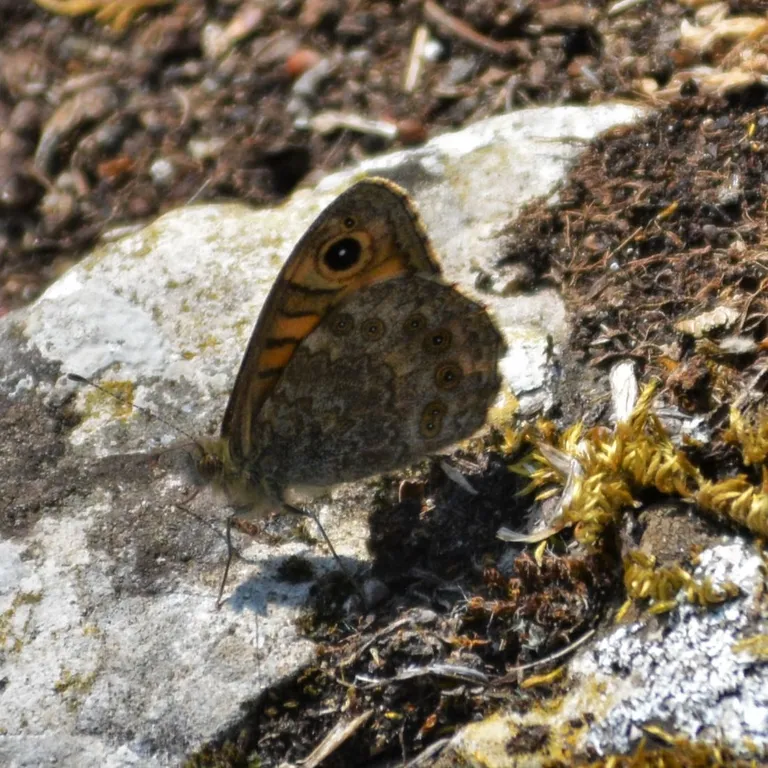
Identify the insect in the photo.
Lasiommata megera (also Pararge megera)
